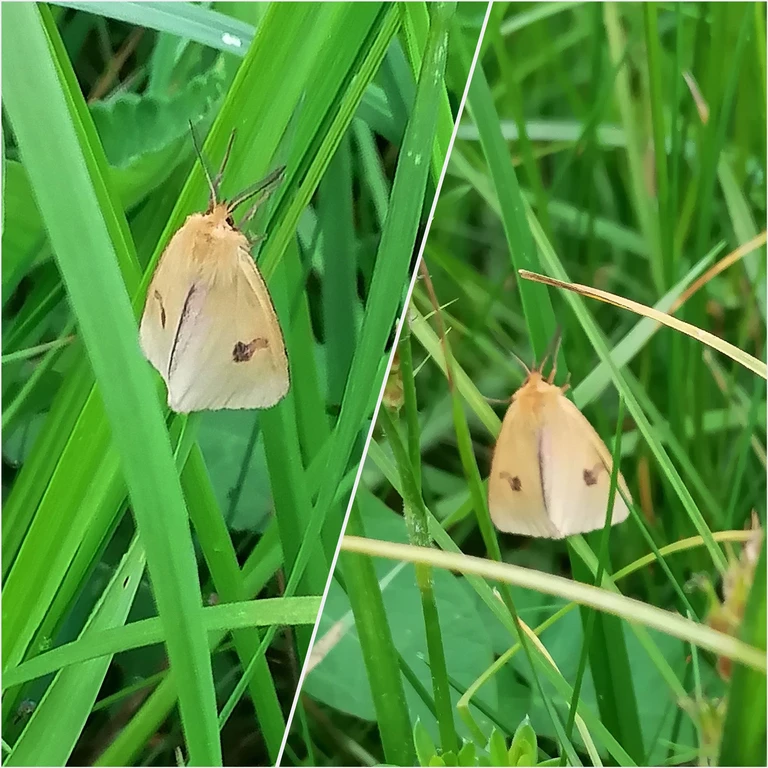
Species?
Diacrisia sannio
